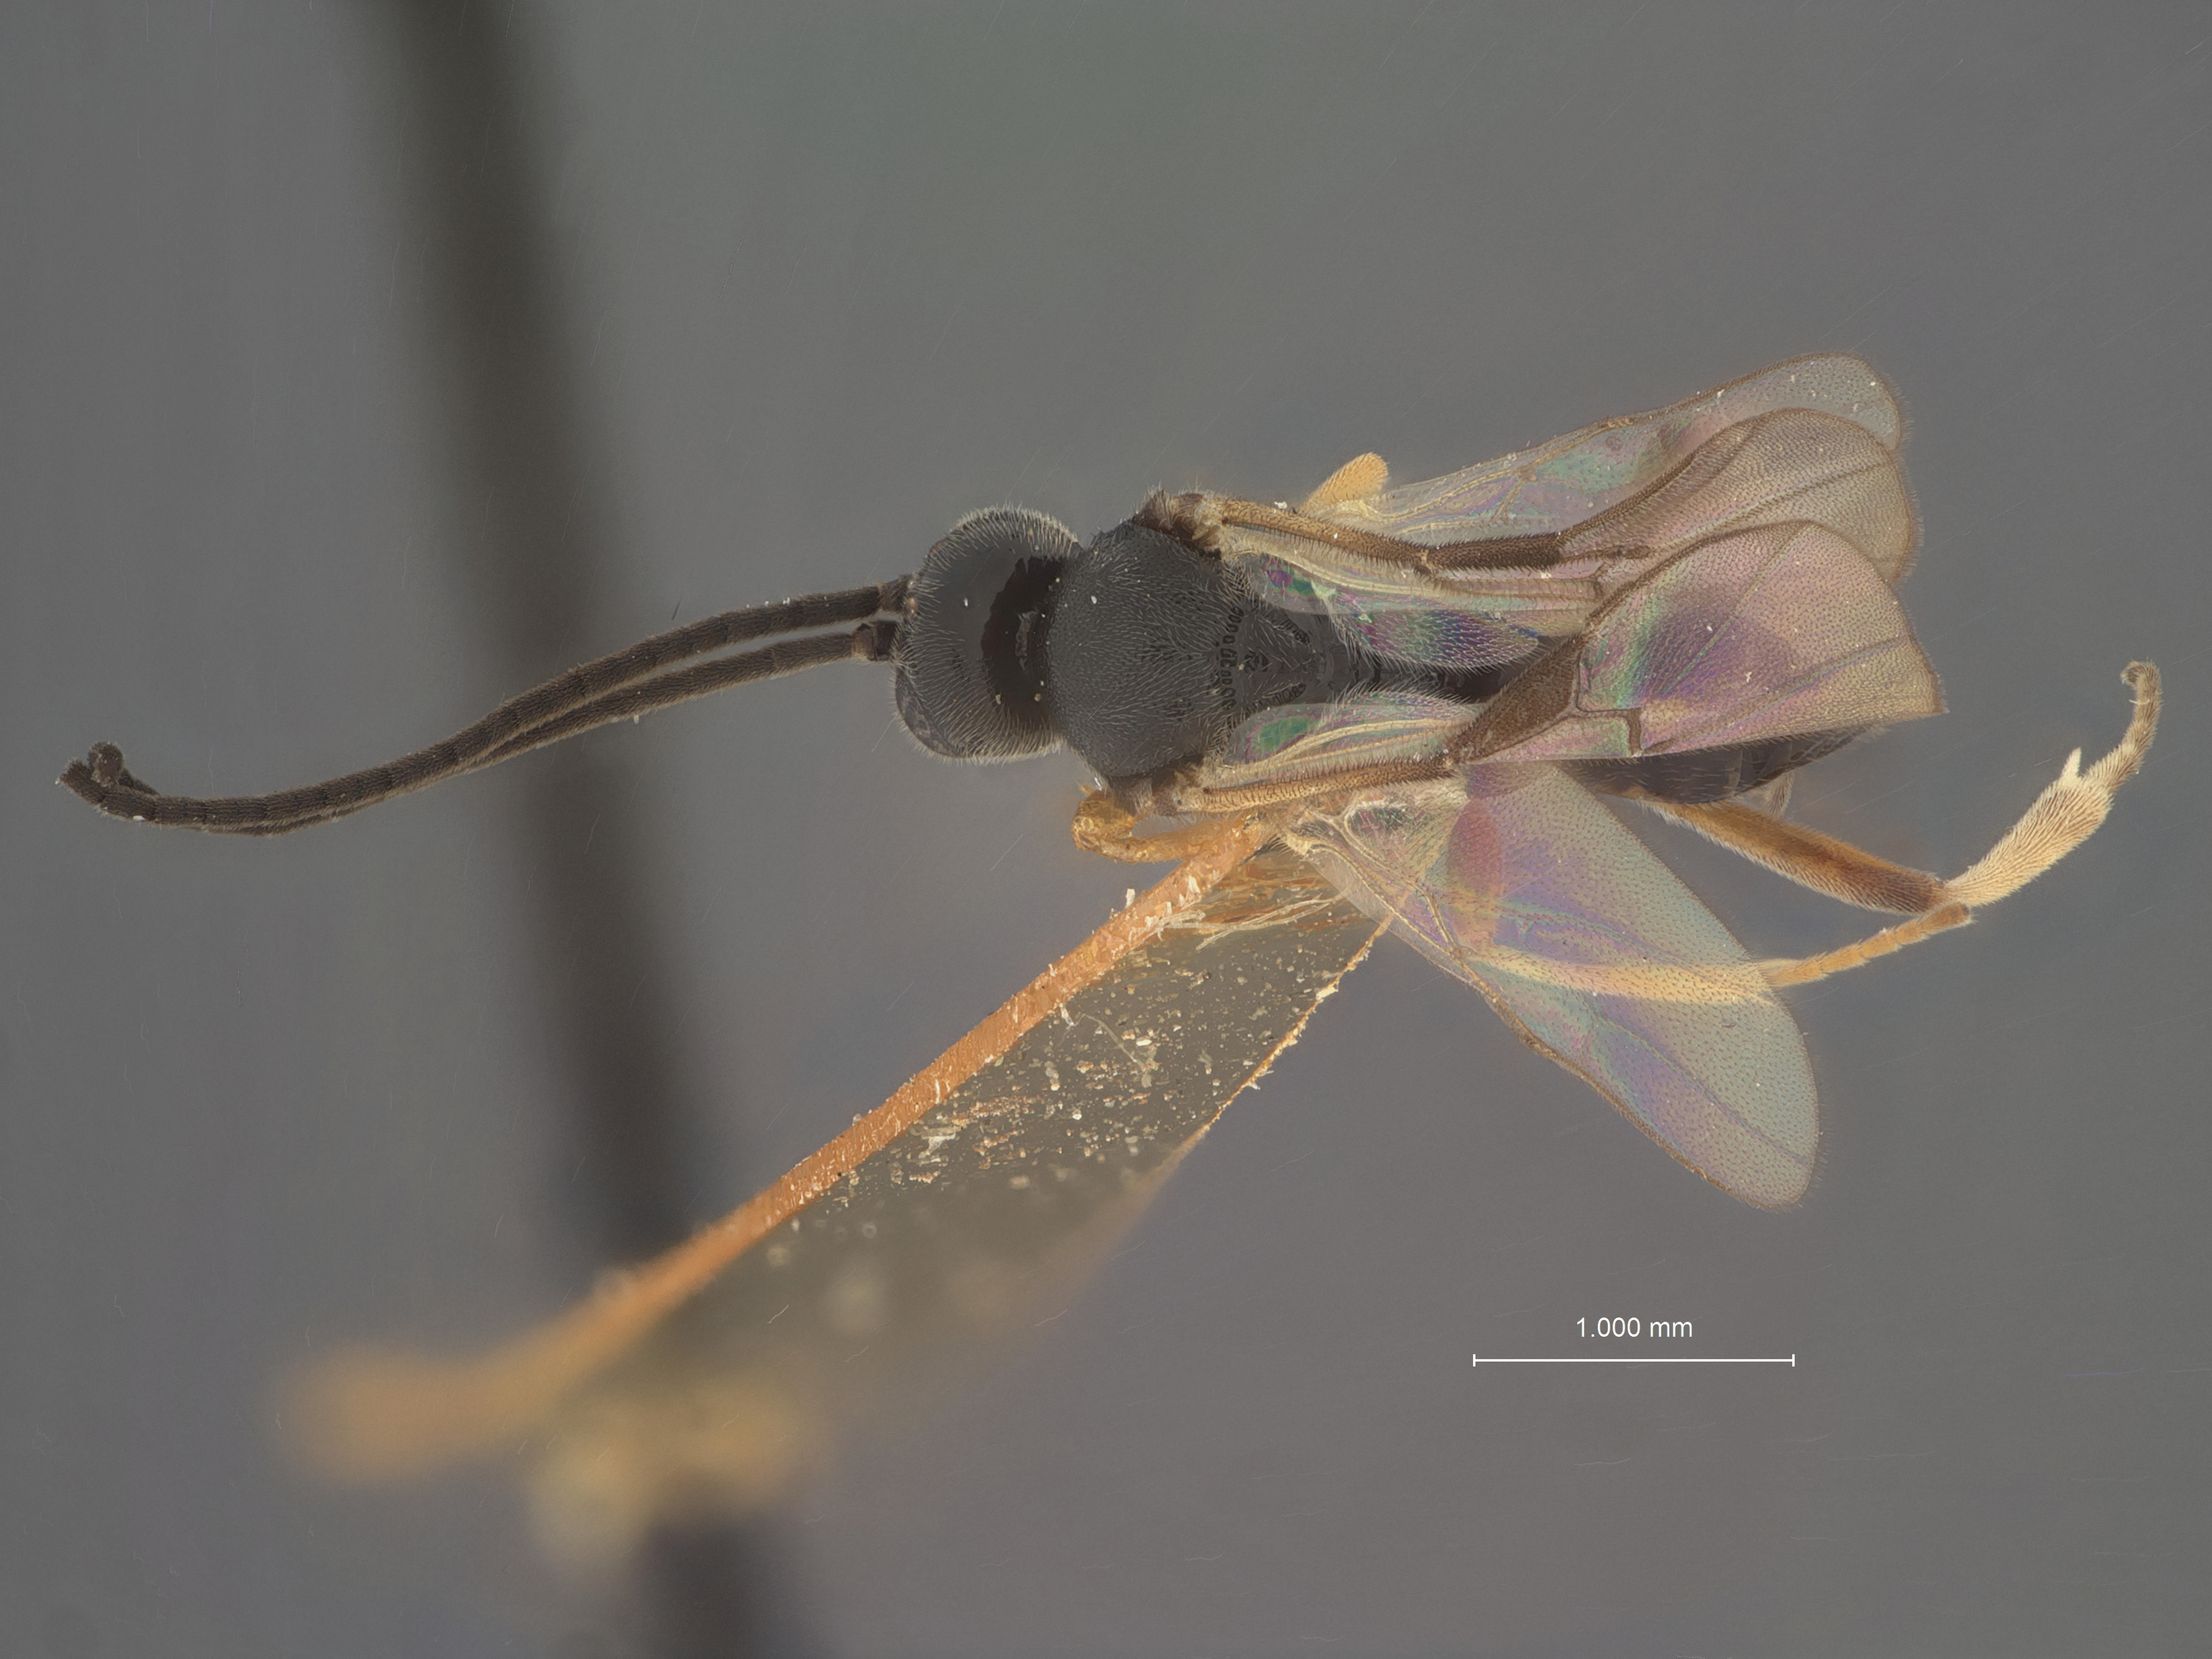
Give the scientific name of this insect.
Apanteles halistidotae
